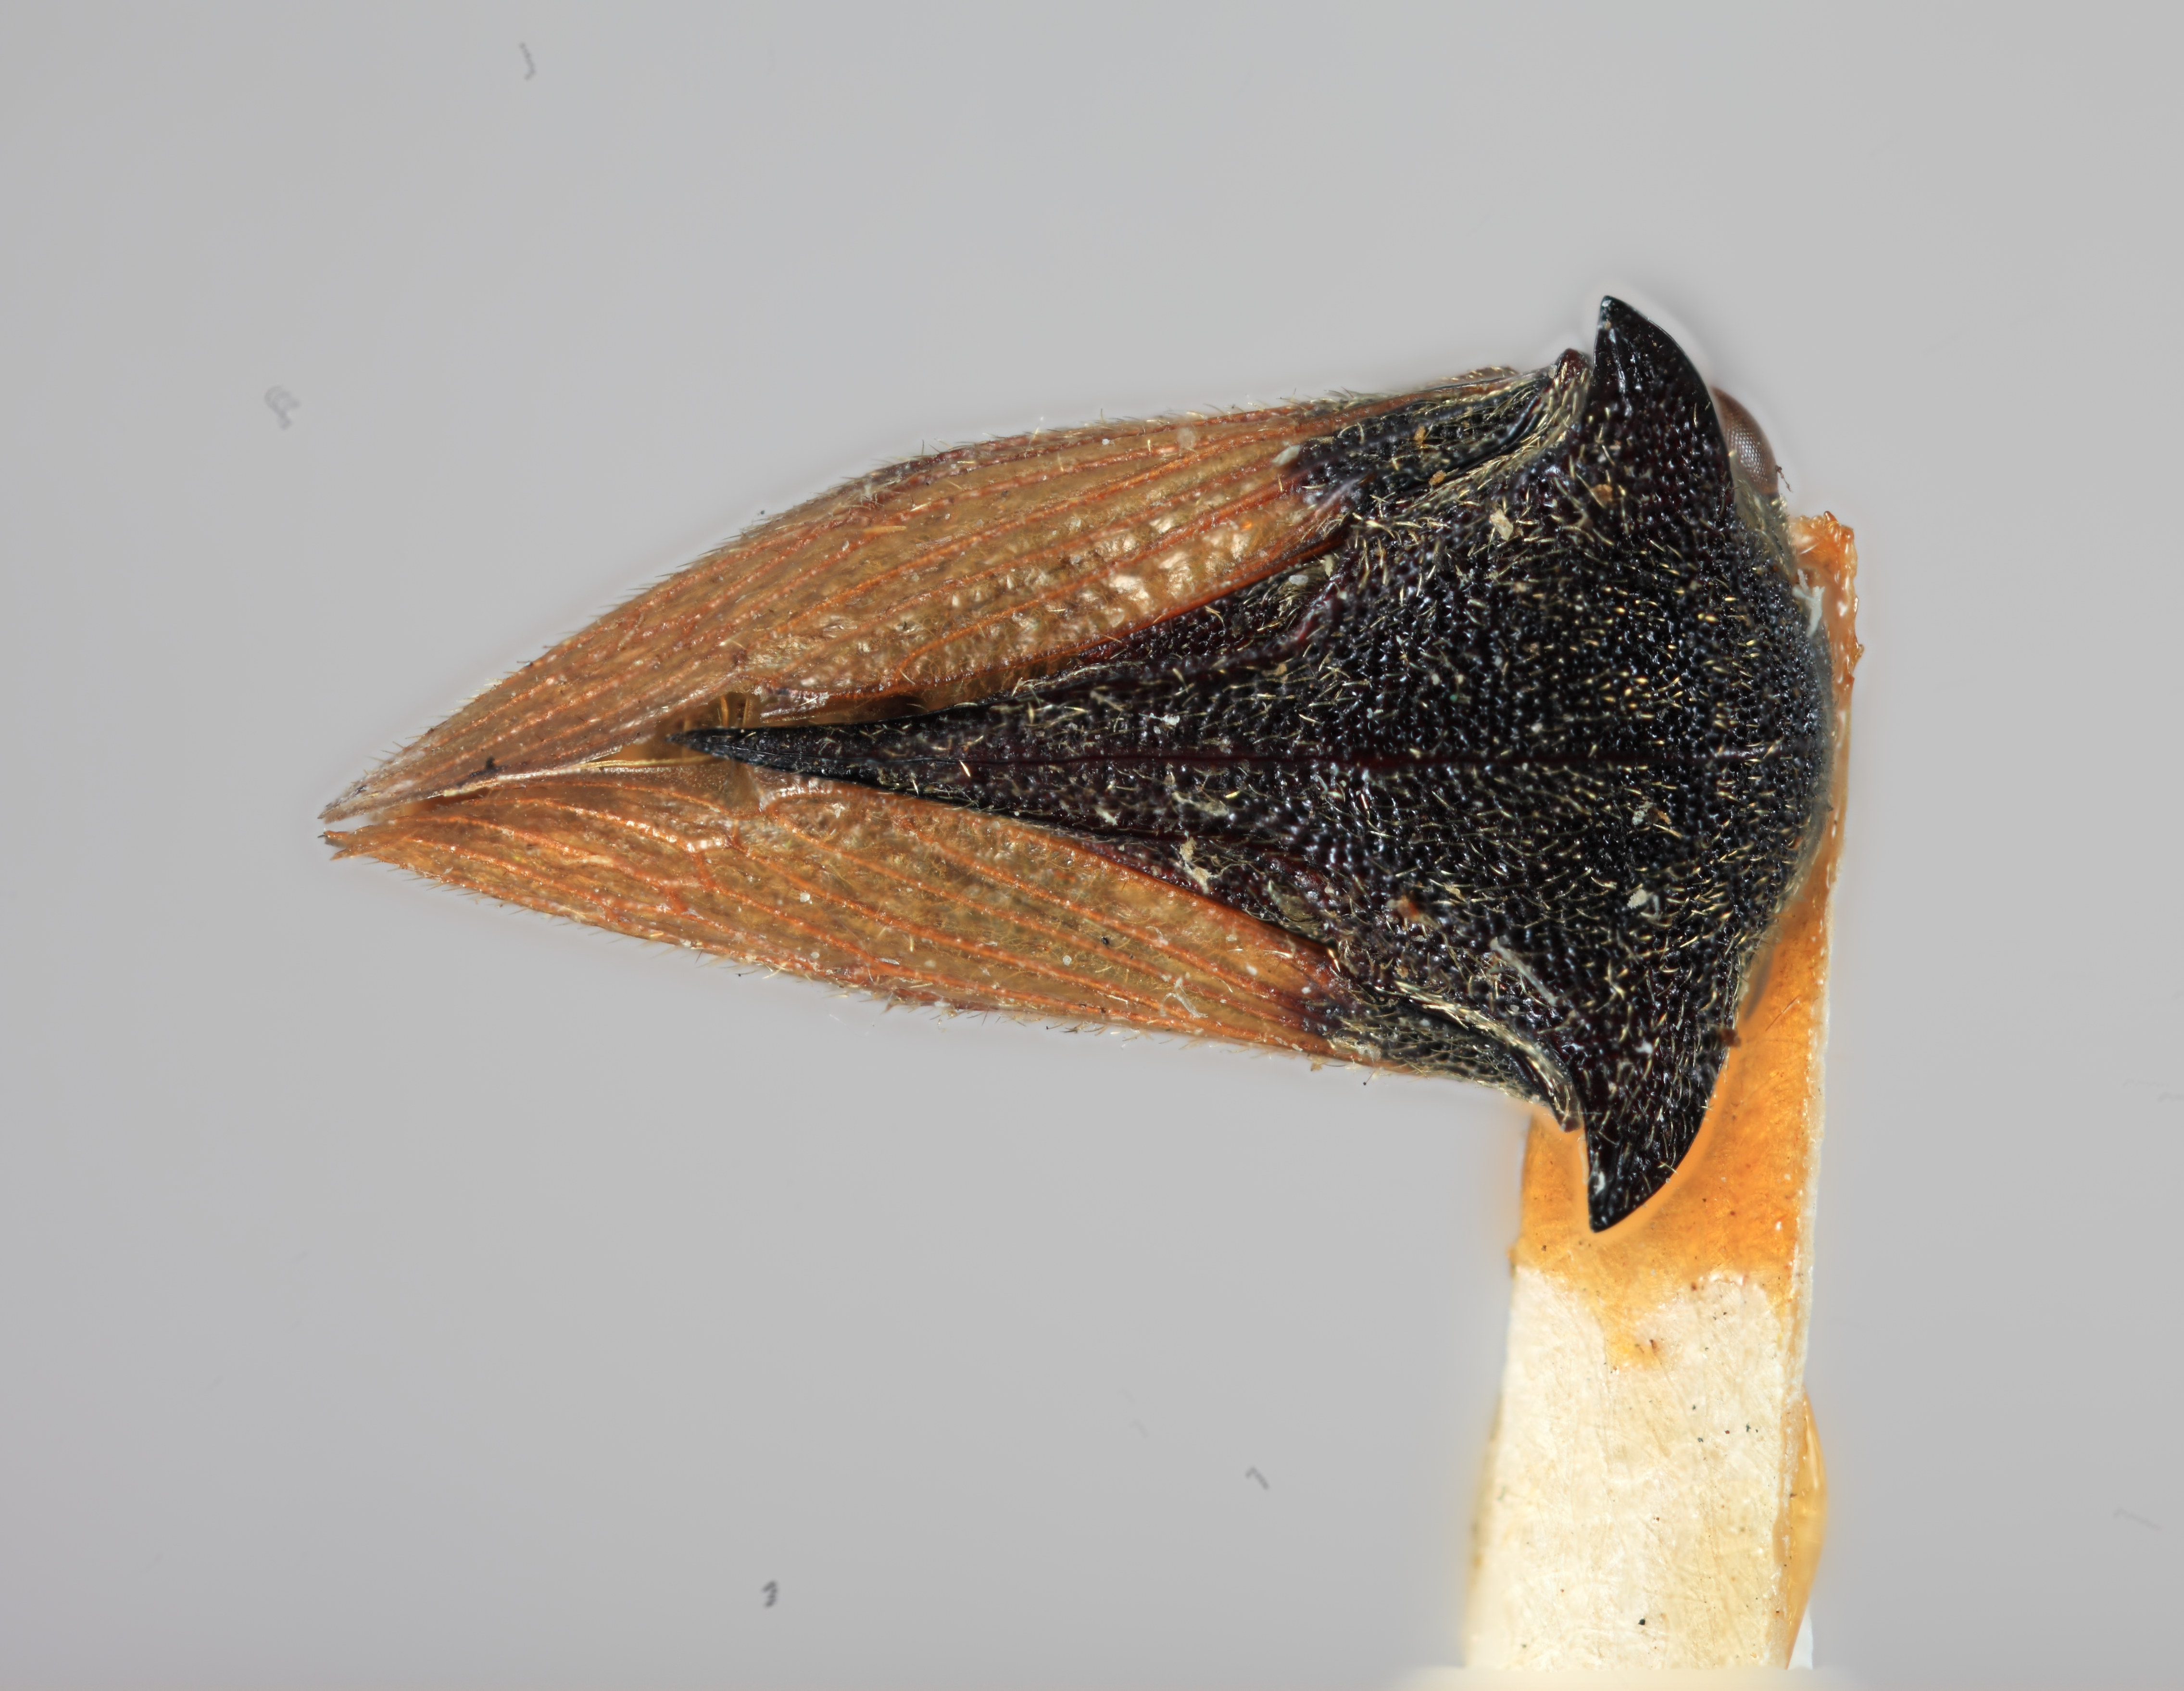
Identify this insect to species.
Tricentrus nigrofrontis
